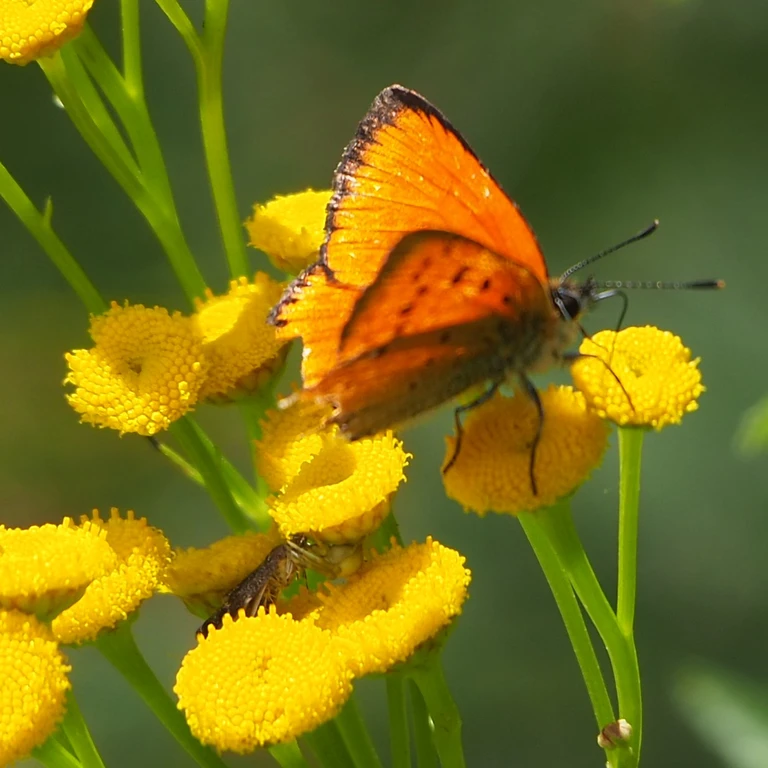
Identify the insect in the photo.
Lycaena virgaureae
